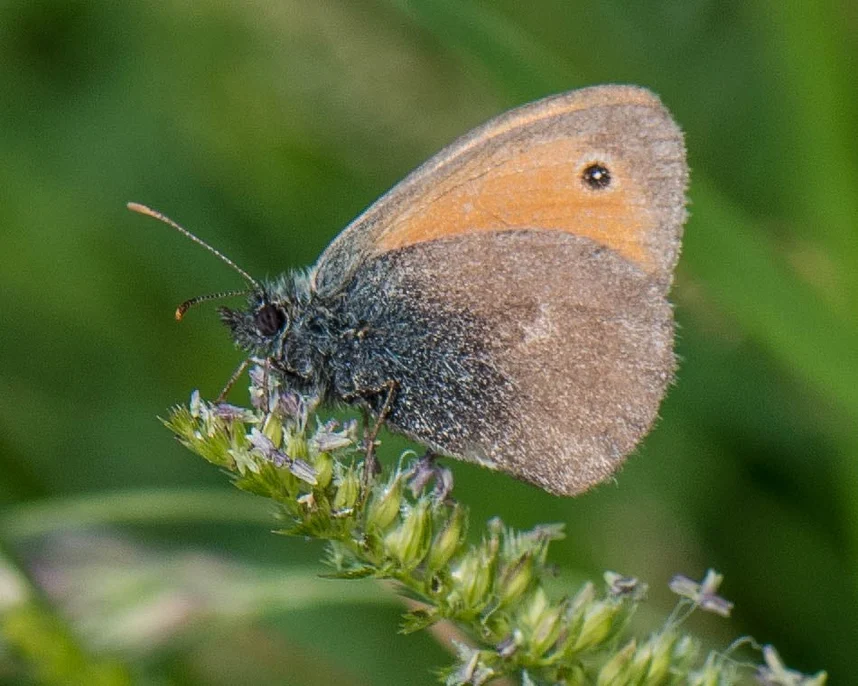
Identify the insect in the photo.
Coenonympha pamphilus
